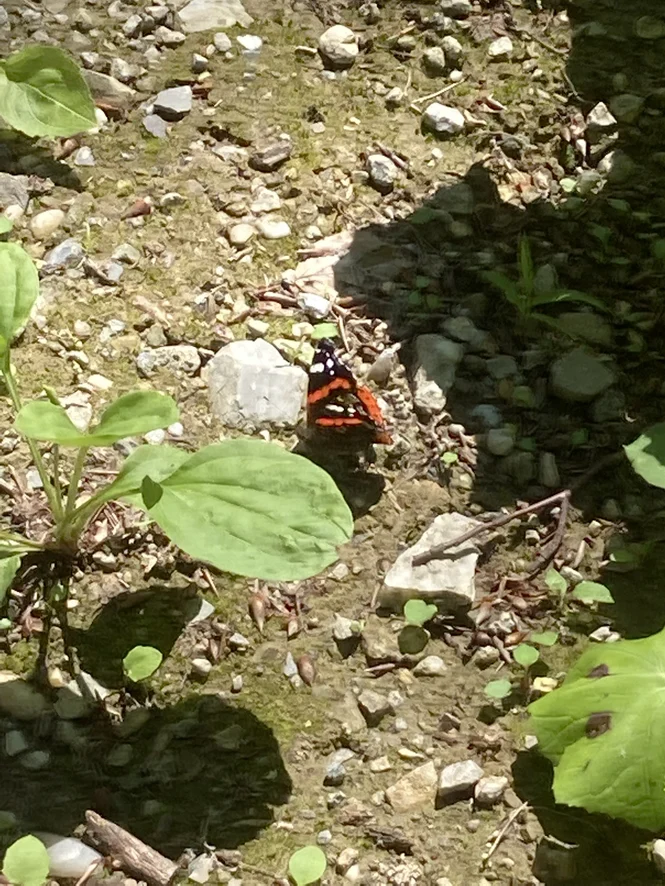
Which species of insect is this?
Vanessa atalanta
